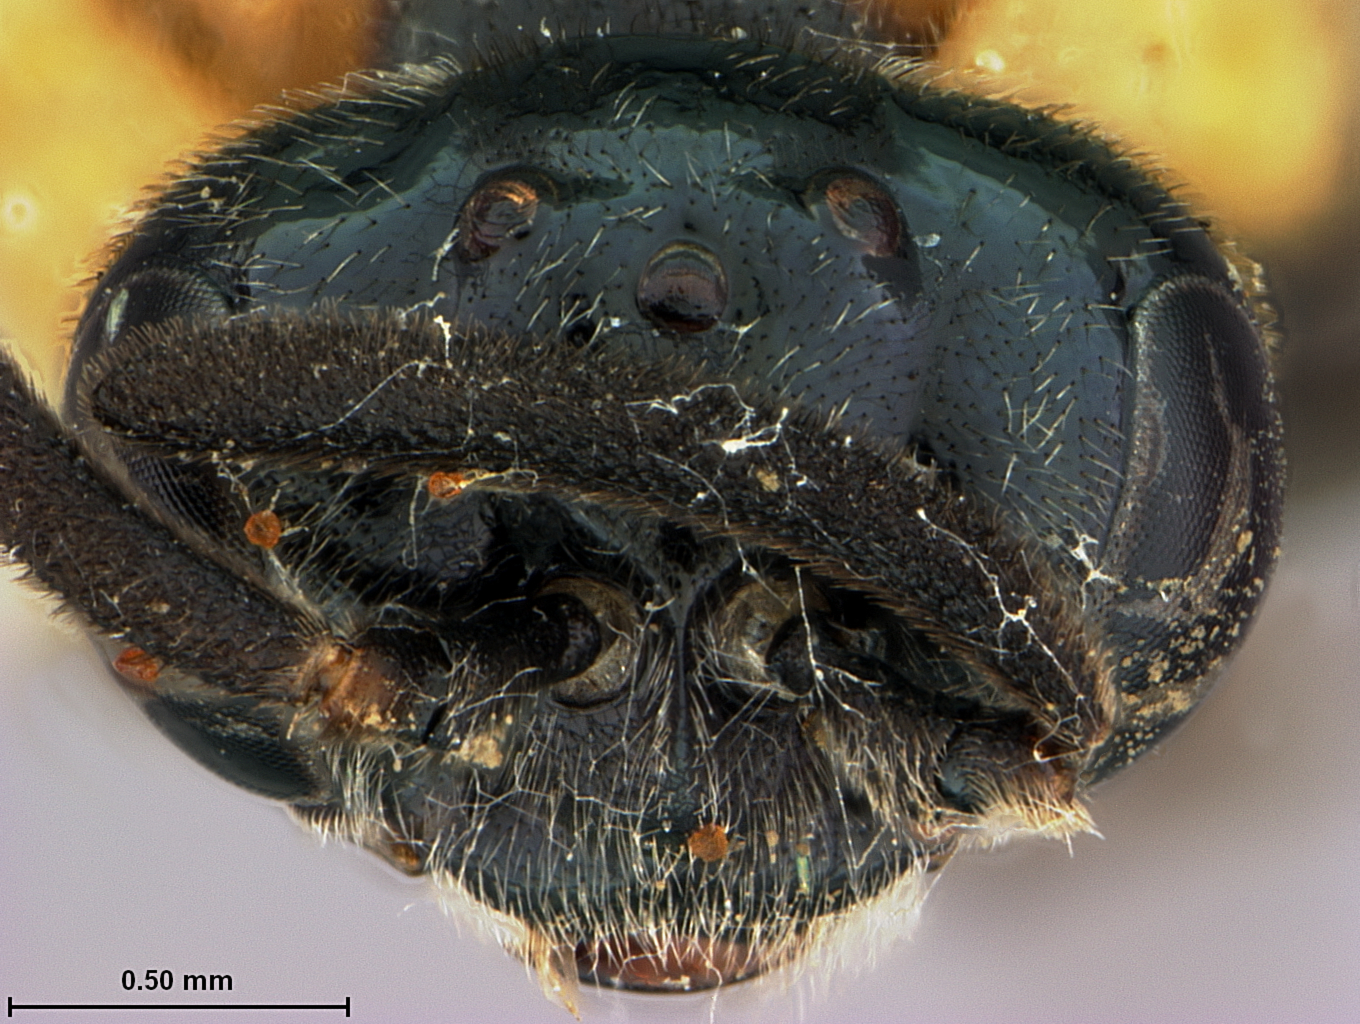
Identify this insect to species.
Sphacophilus darus
